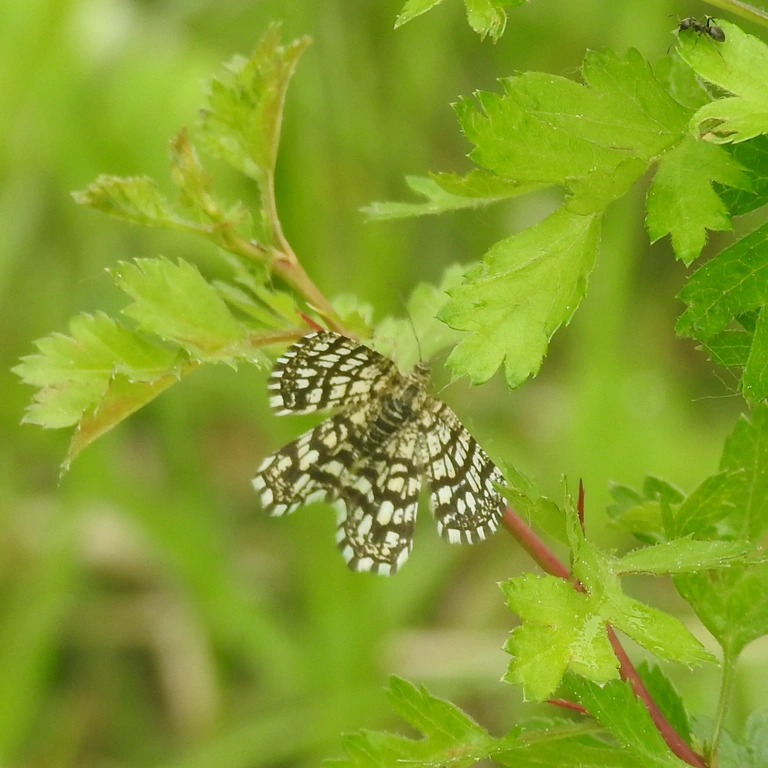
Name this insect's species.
Chiasmia clathrata
